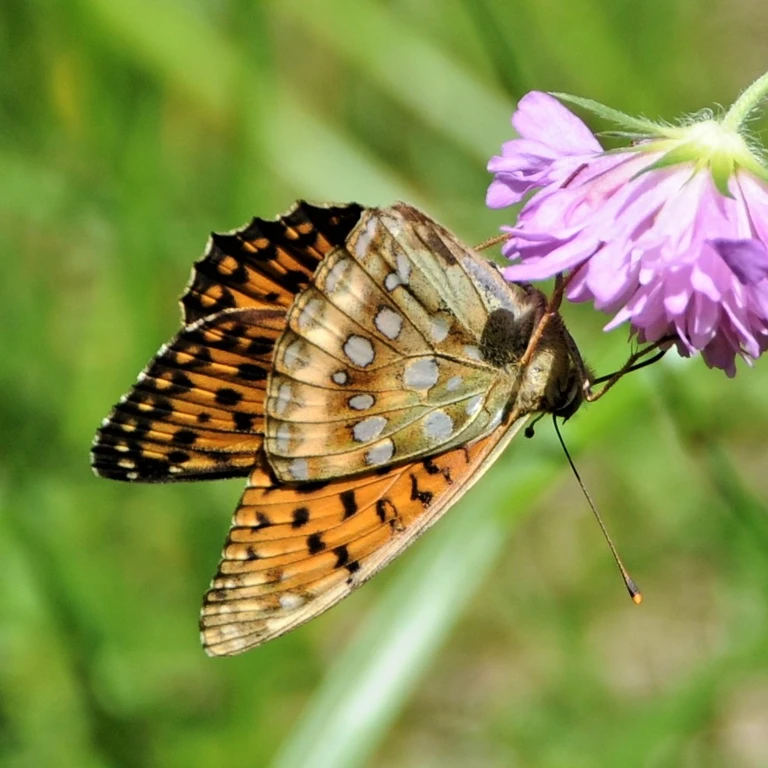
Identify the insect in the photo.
Speyeria aglaja
